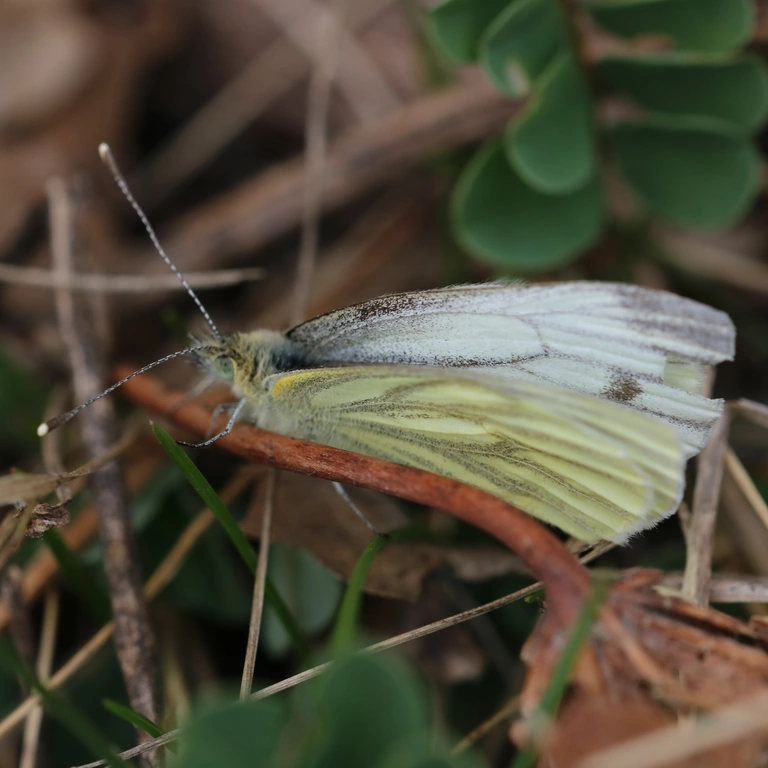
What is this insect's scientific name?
Pieris napi
